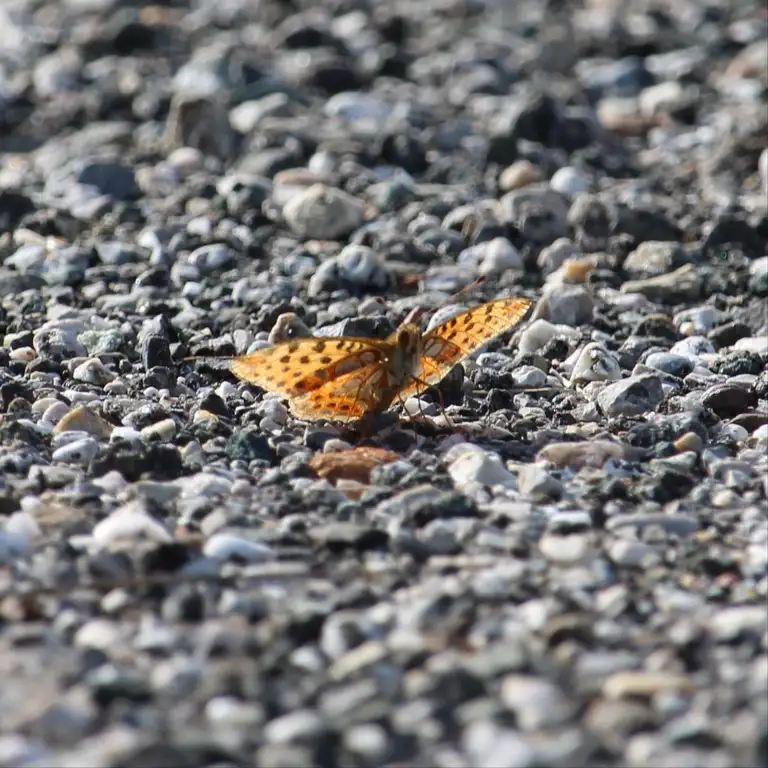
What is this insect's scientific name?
Issoria lathonia
